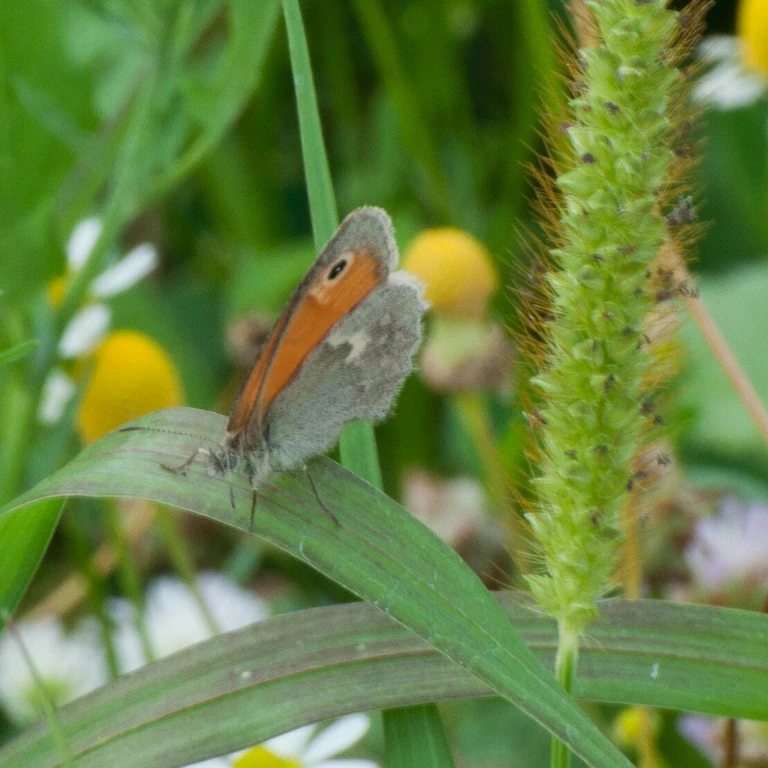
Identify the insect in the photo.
Coenonympha pamphilus
